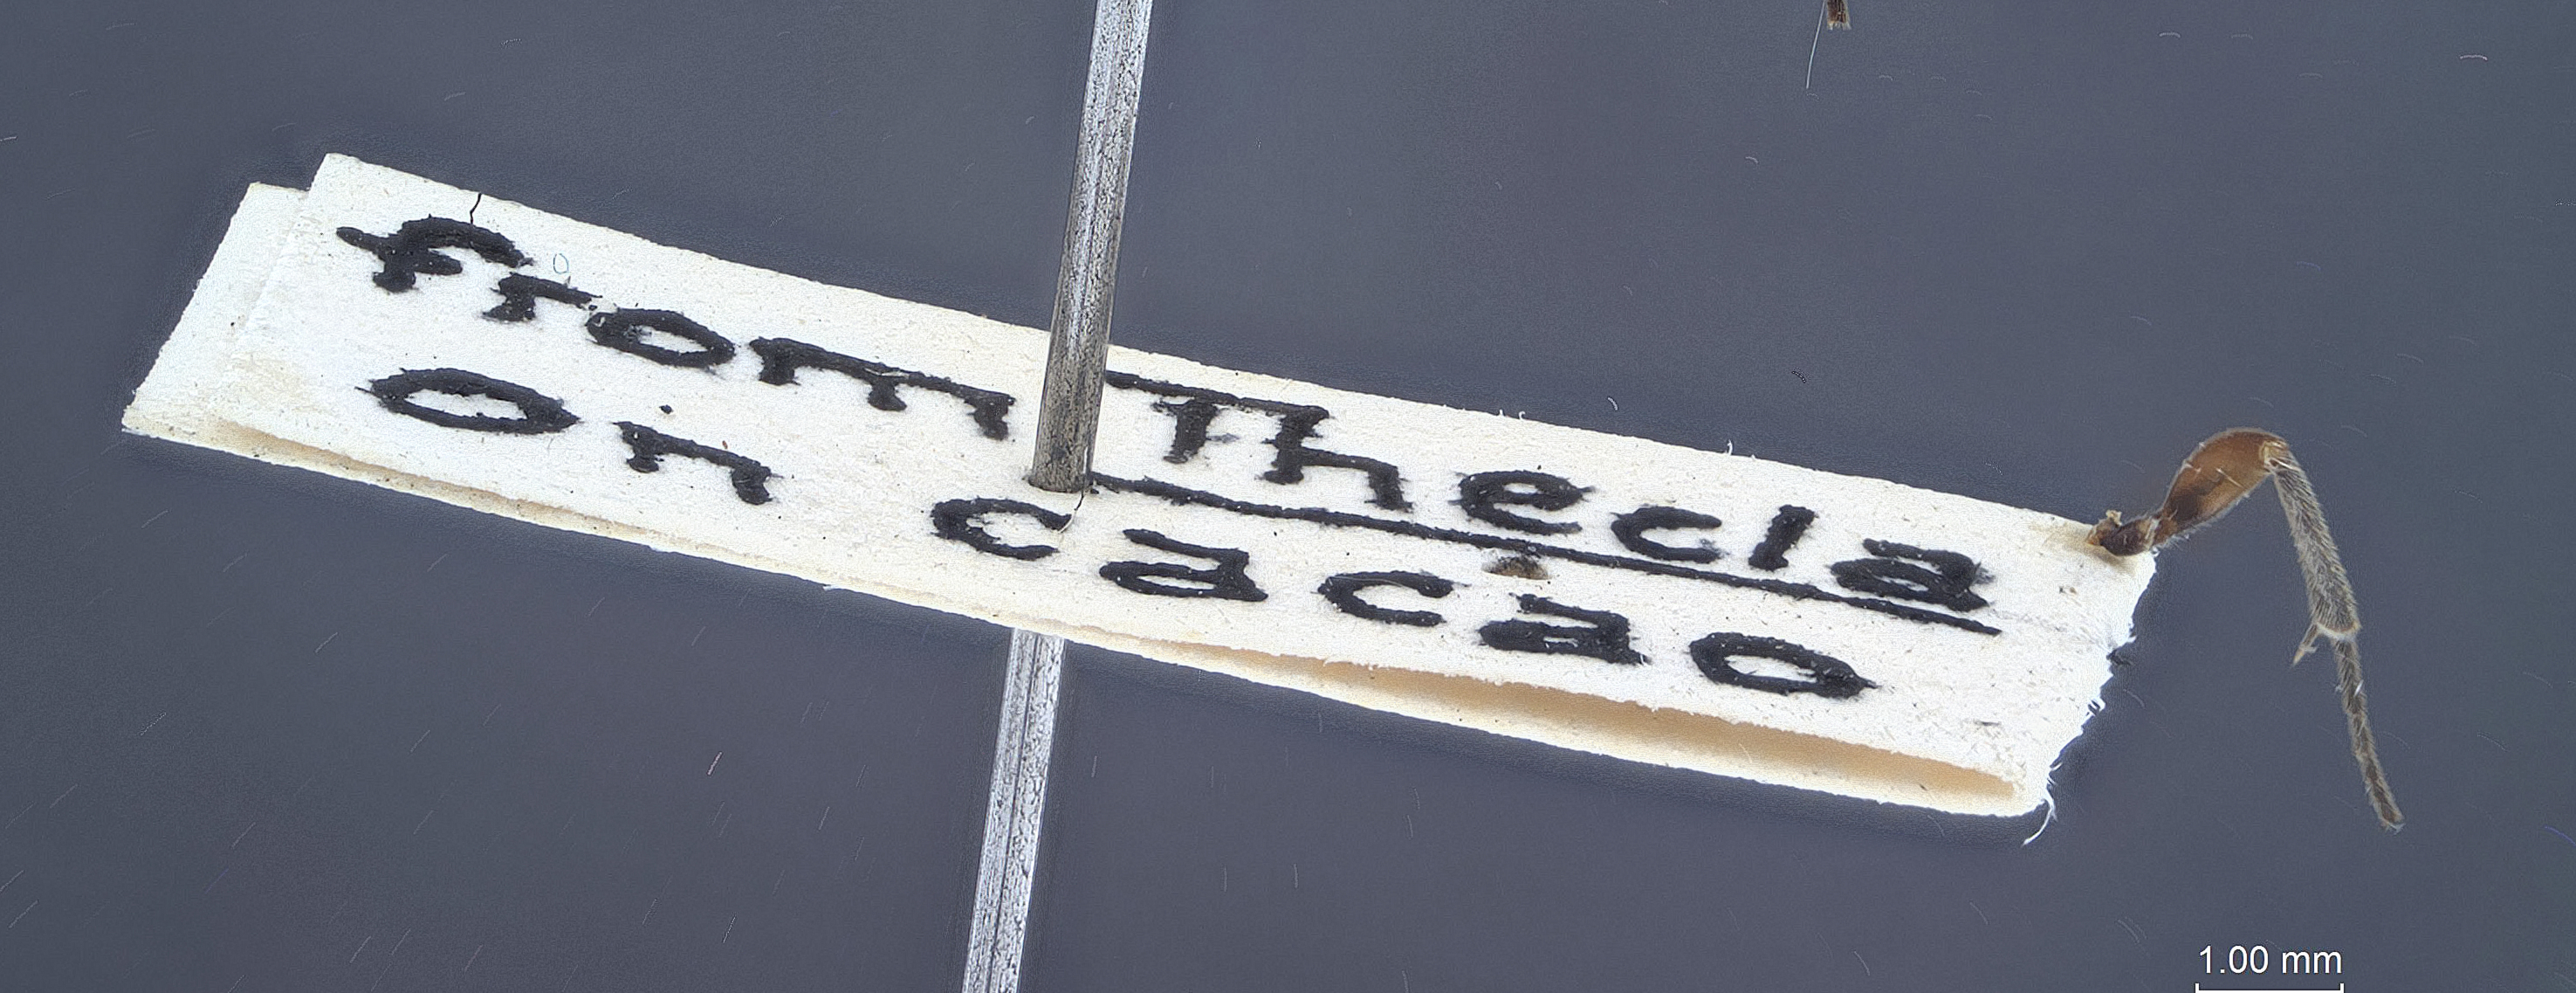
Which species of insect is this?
Prochas theclae
